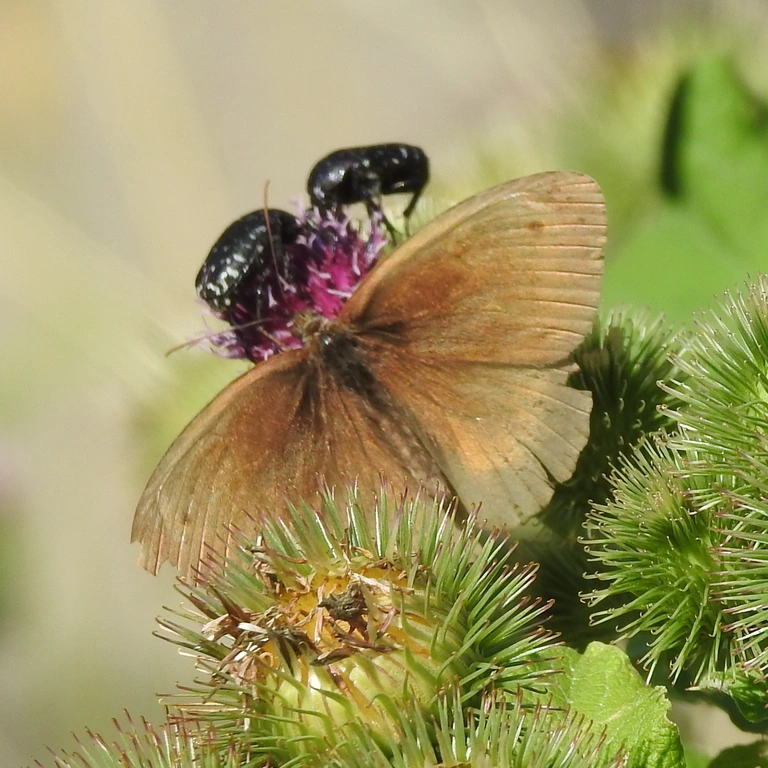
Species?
Maniola jurtina
